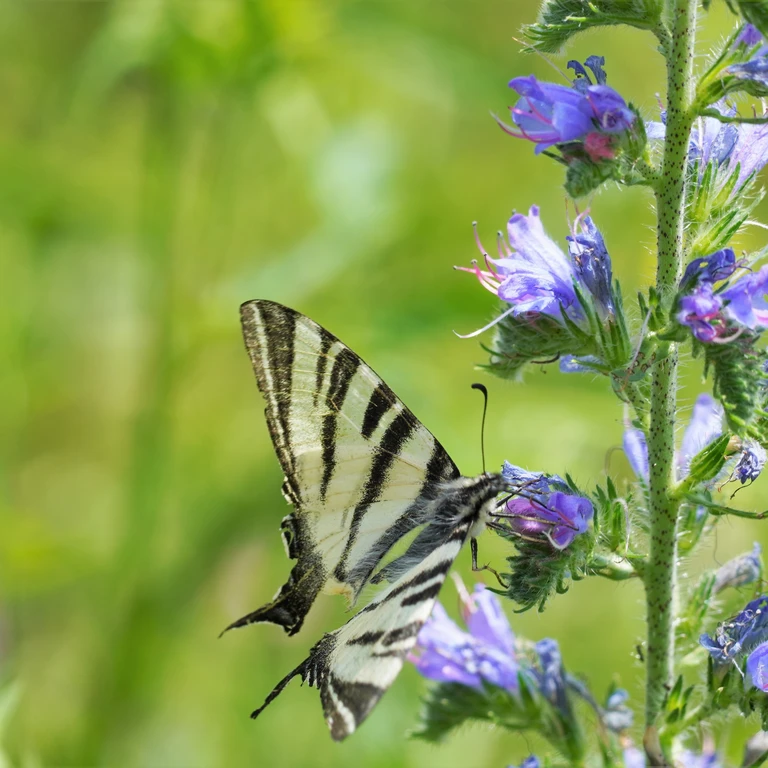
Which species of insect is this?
Iphiclides podalirius
